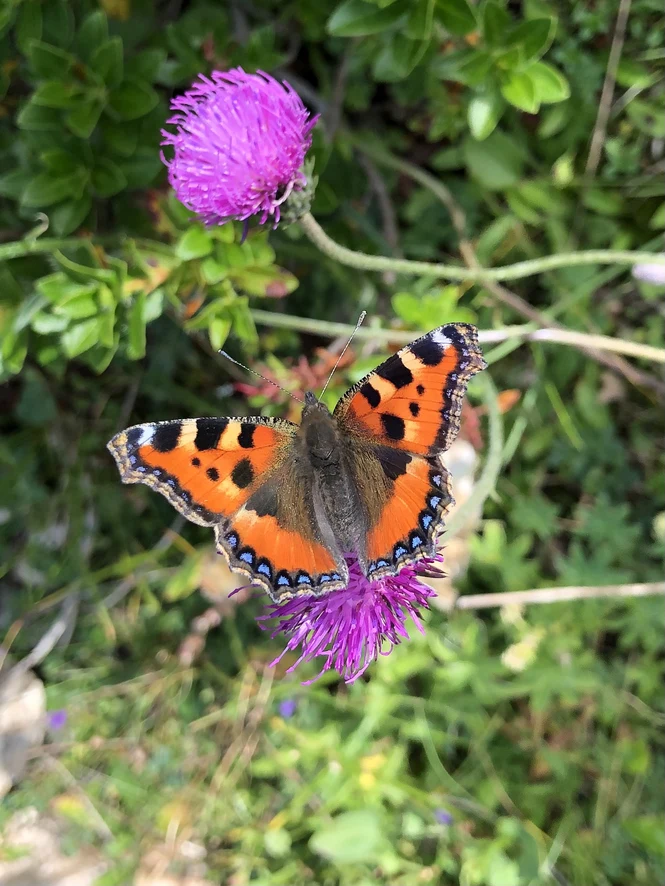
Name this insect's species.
Aglais urticae
